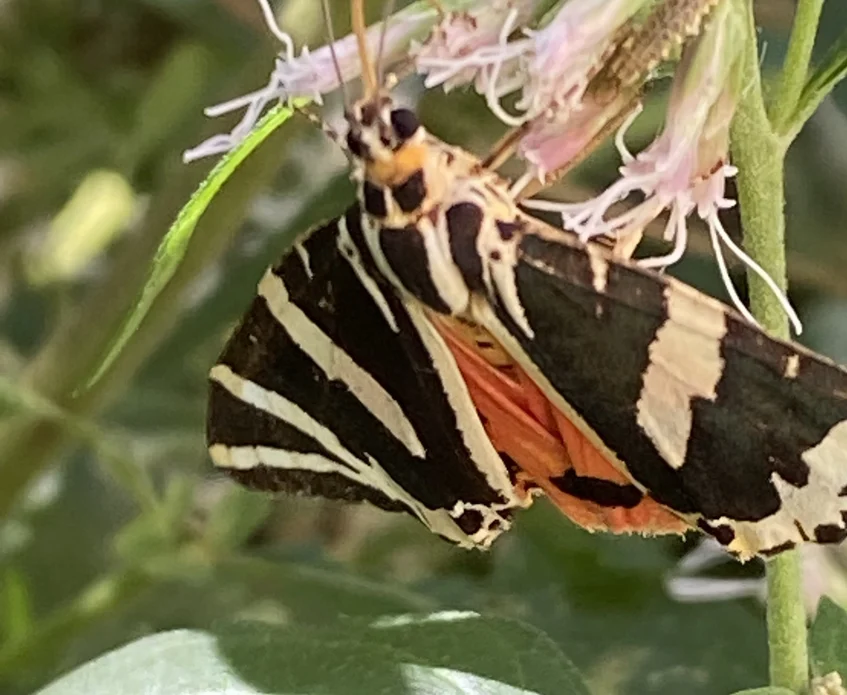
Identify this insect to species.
Euplagia quadripunctaria
